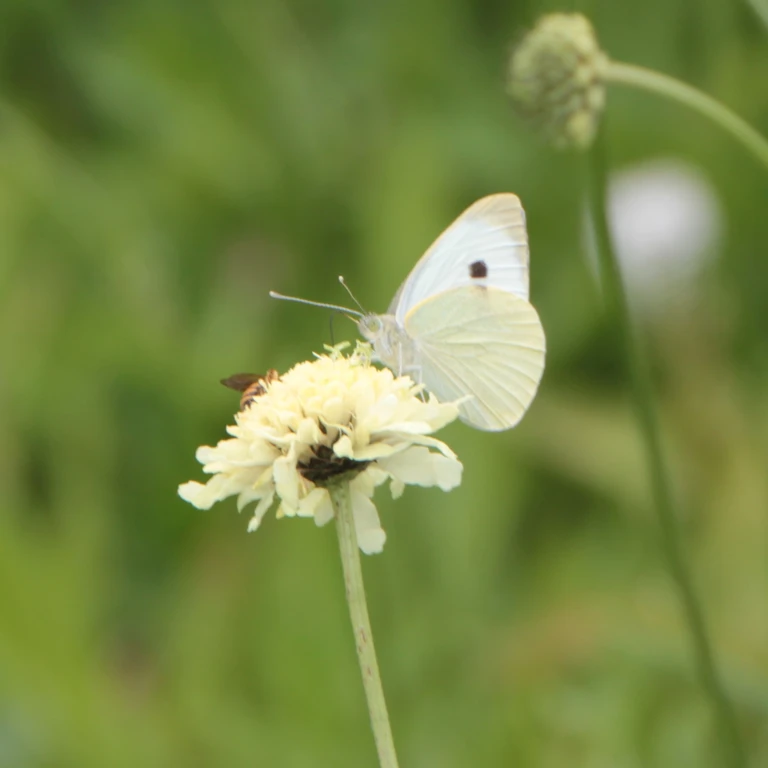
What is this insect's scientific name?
Pieris brassicae
